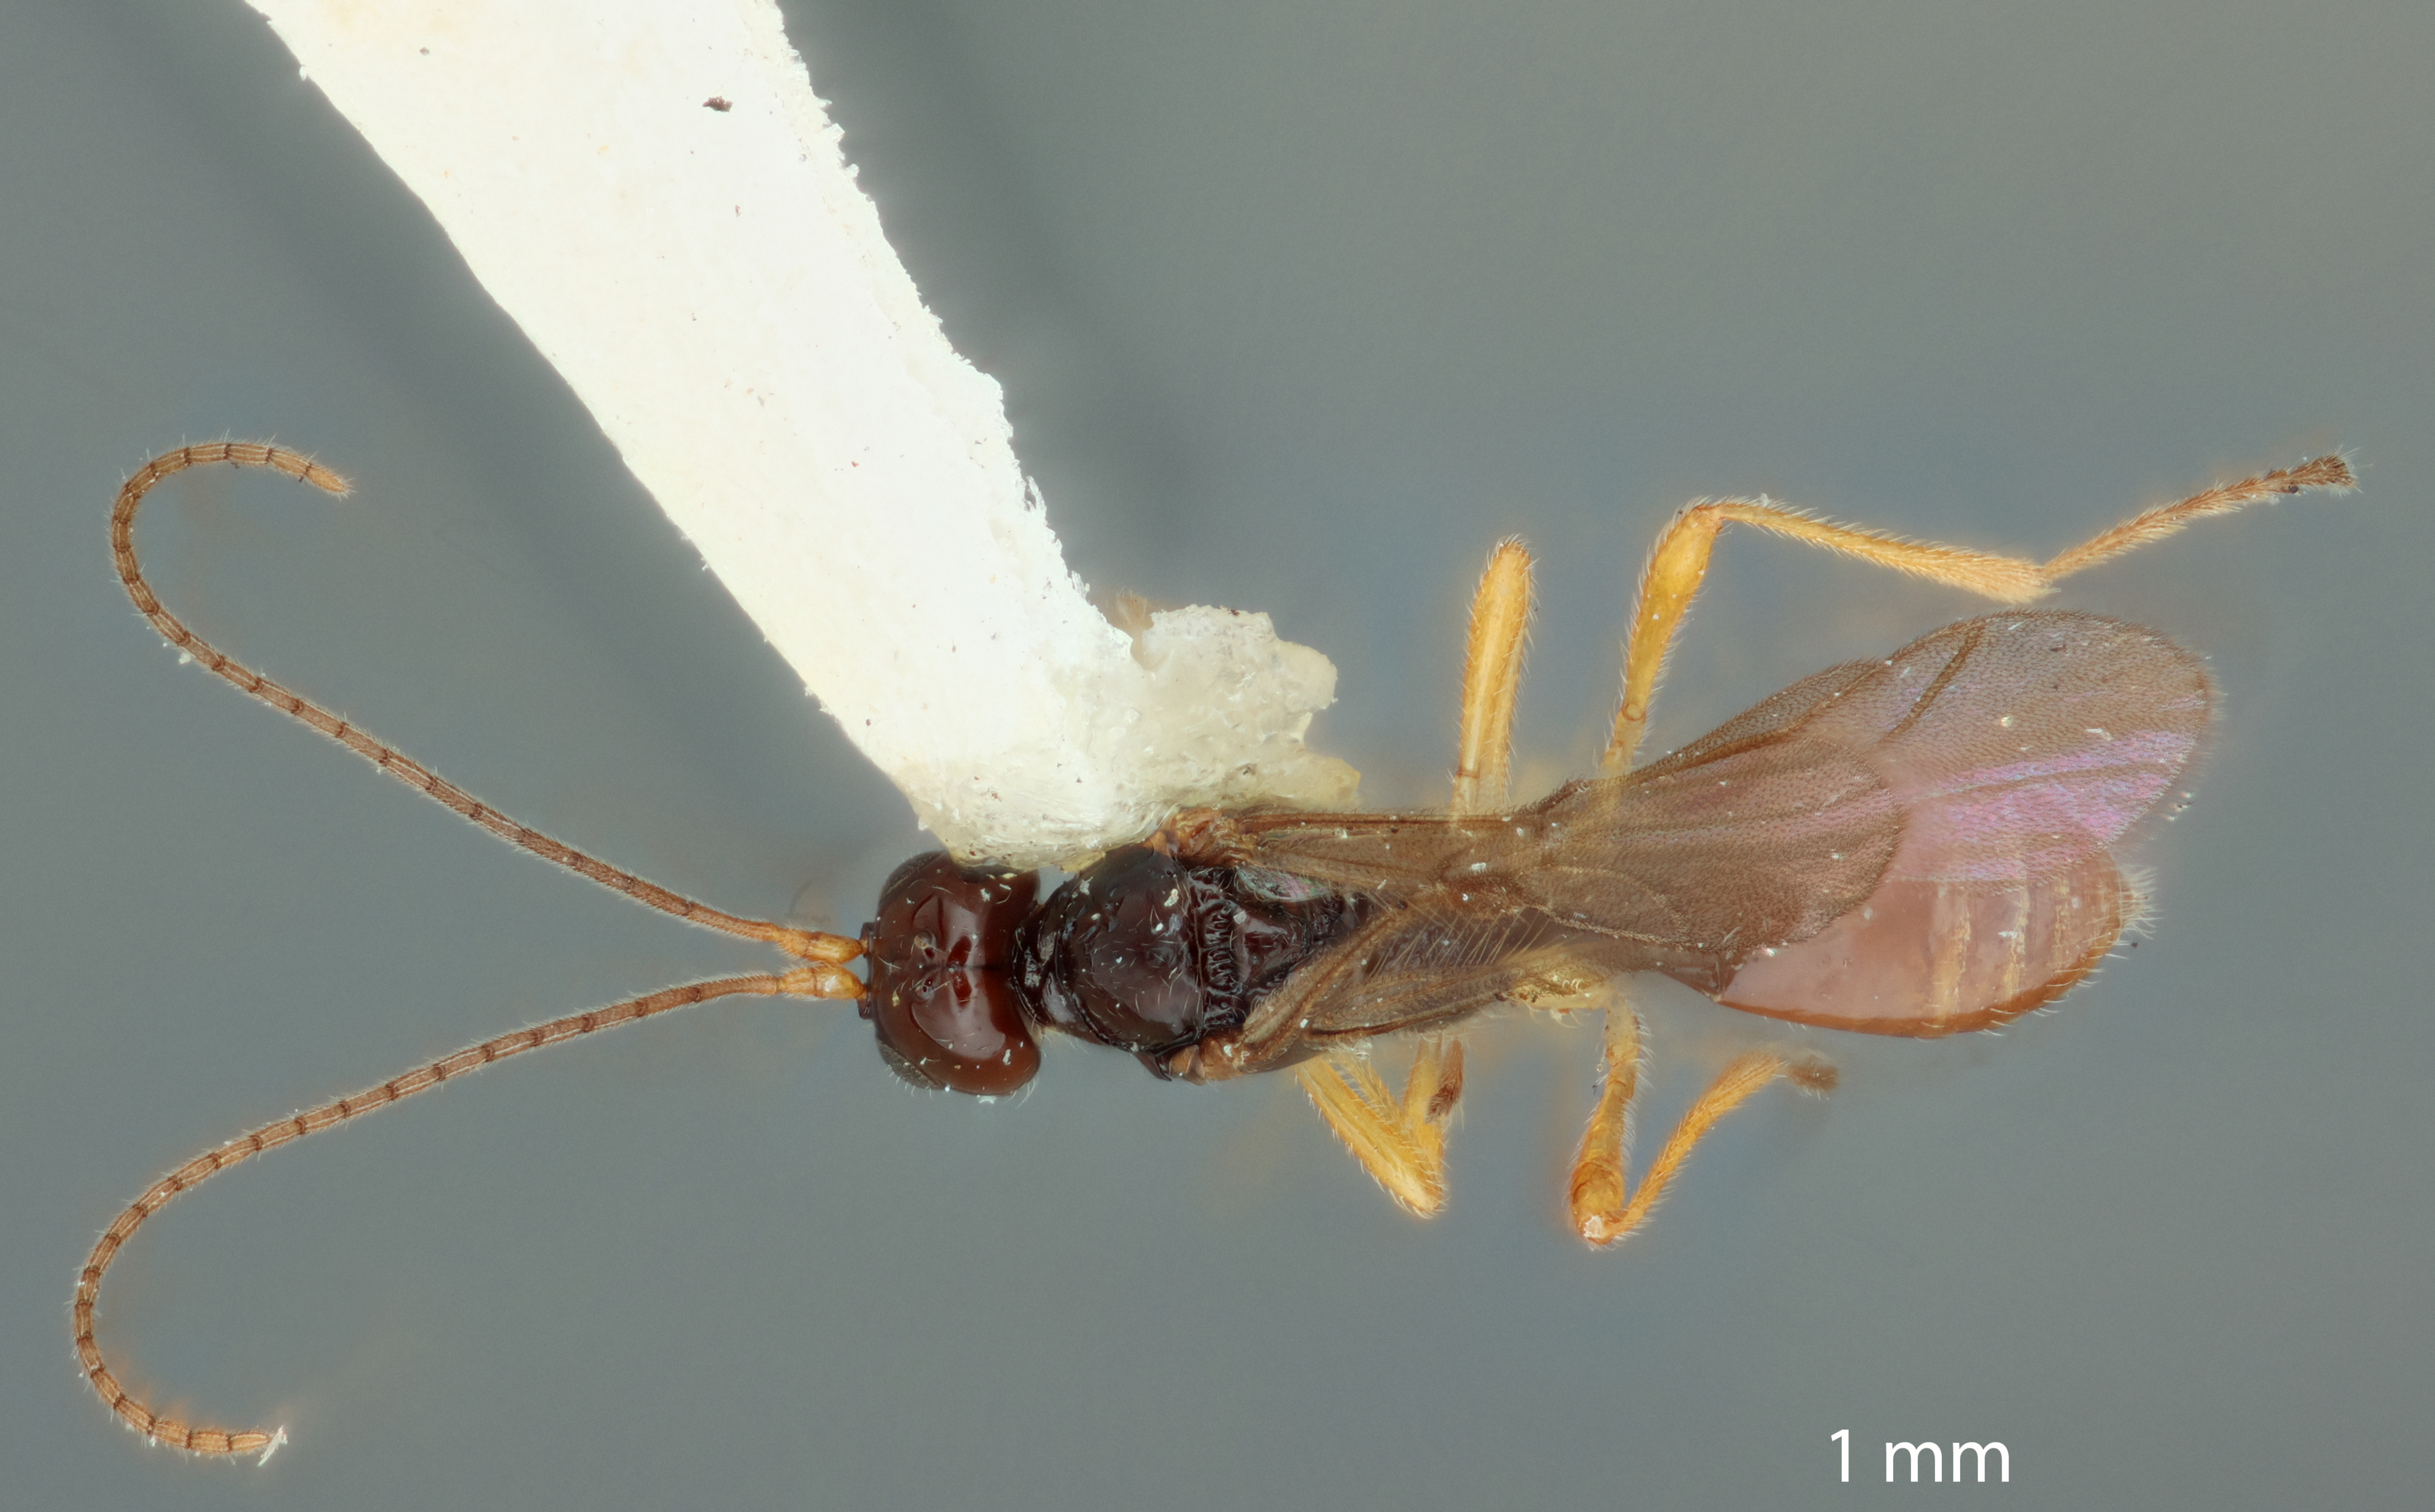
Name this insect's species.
Chaenusa woolleyi
